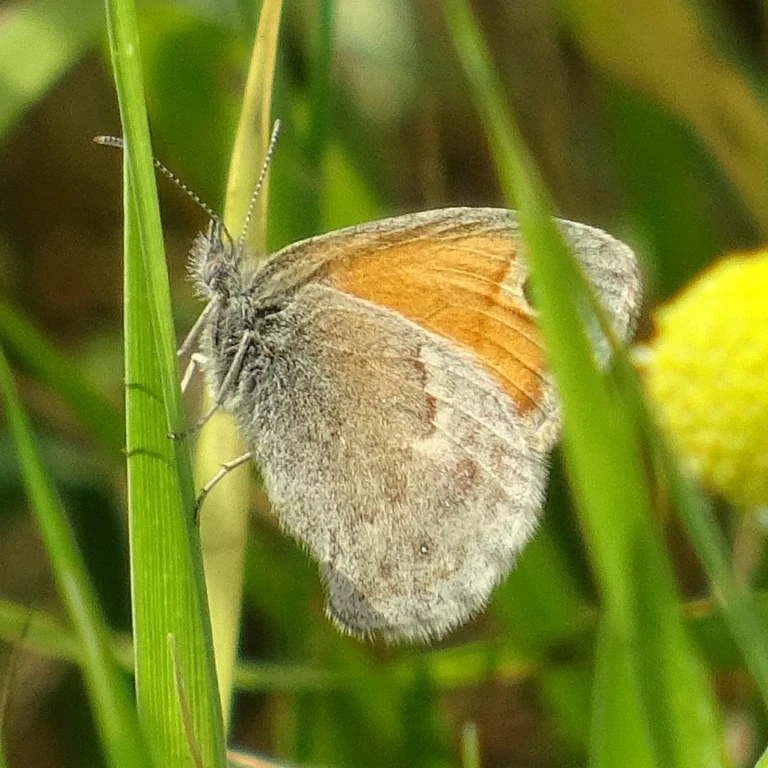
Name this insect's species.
Coenonympha pamphilus
